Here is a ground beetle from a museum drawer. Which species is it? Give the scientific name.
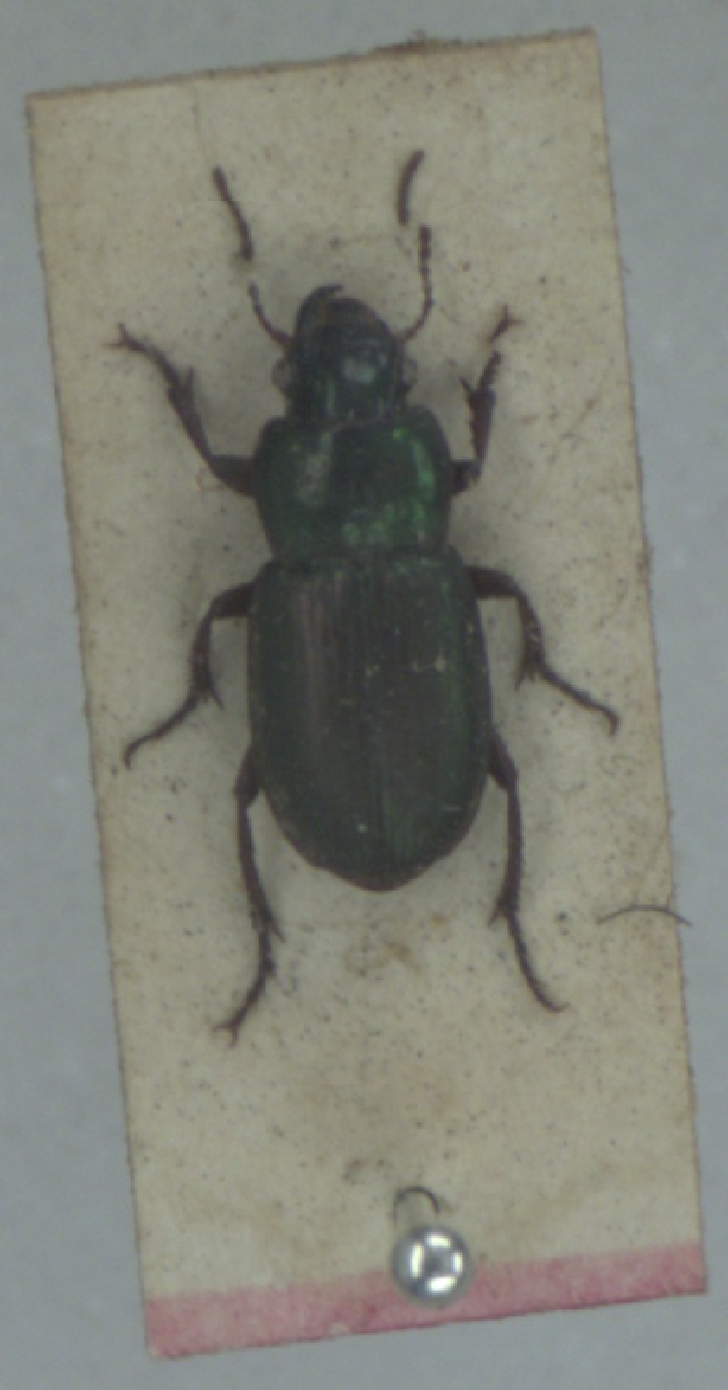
Harpalus affinis
